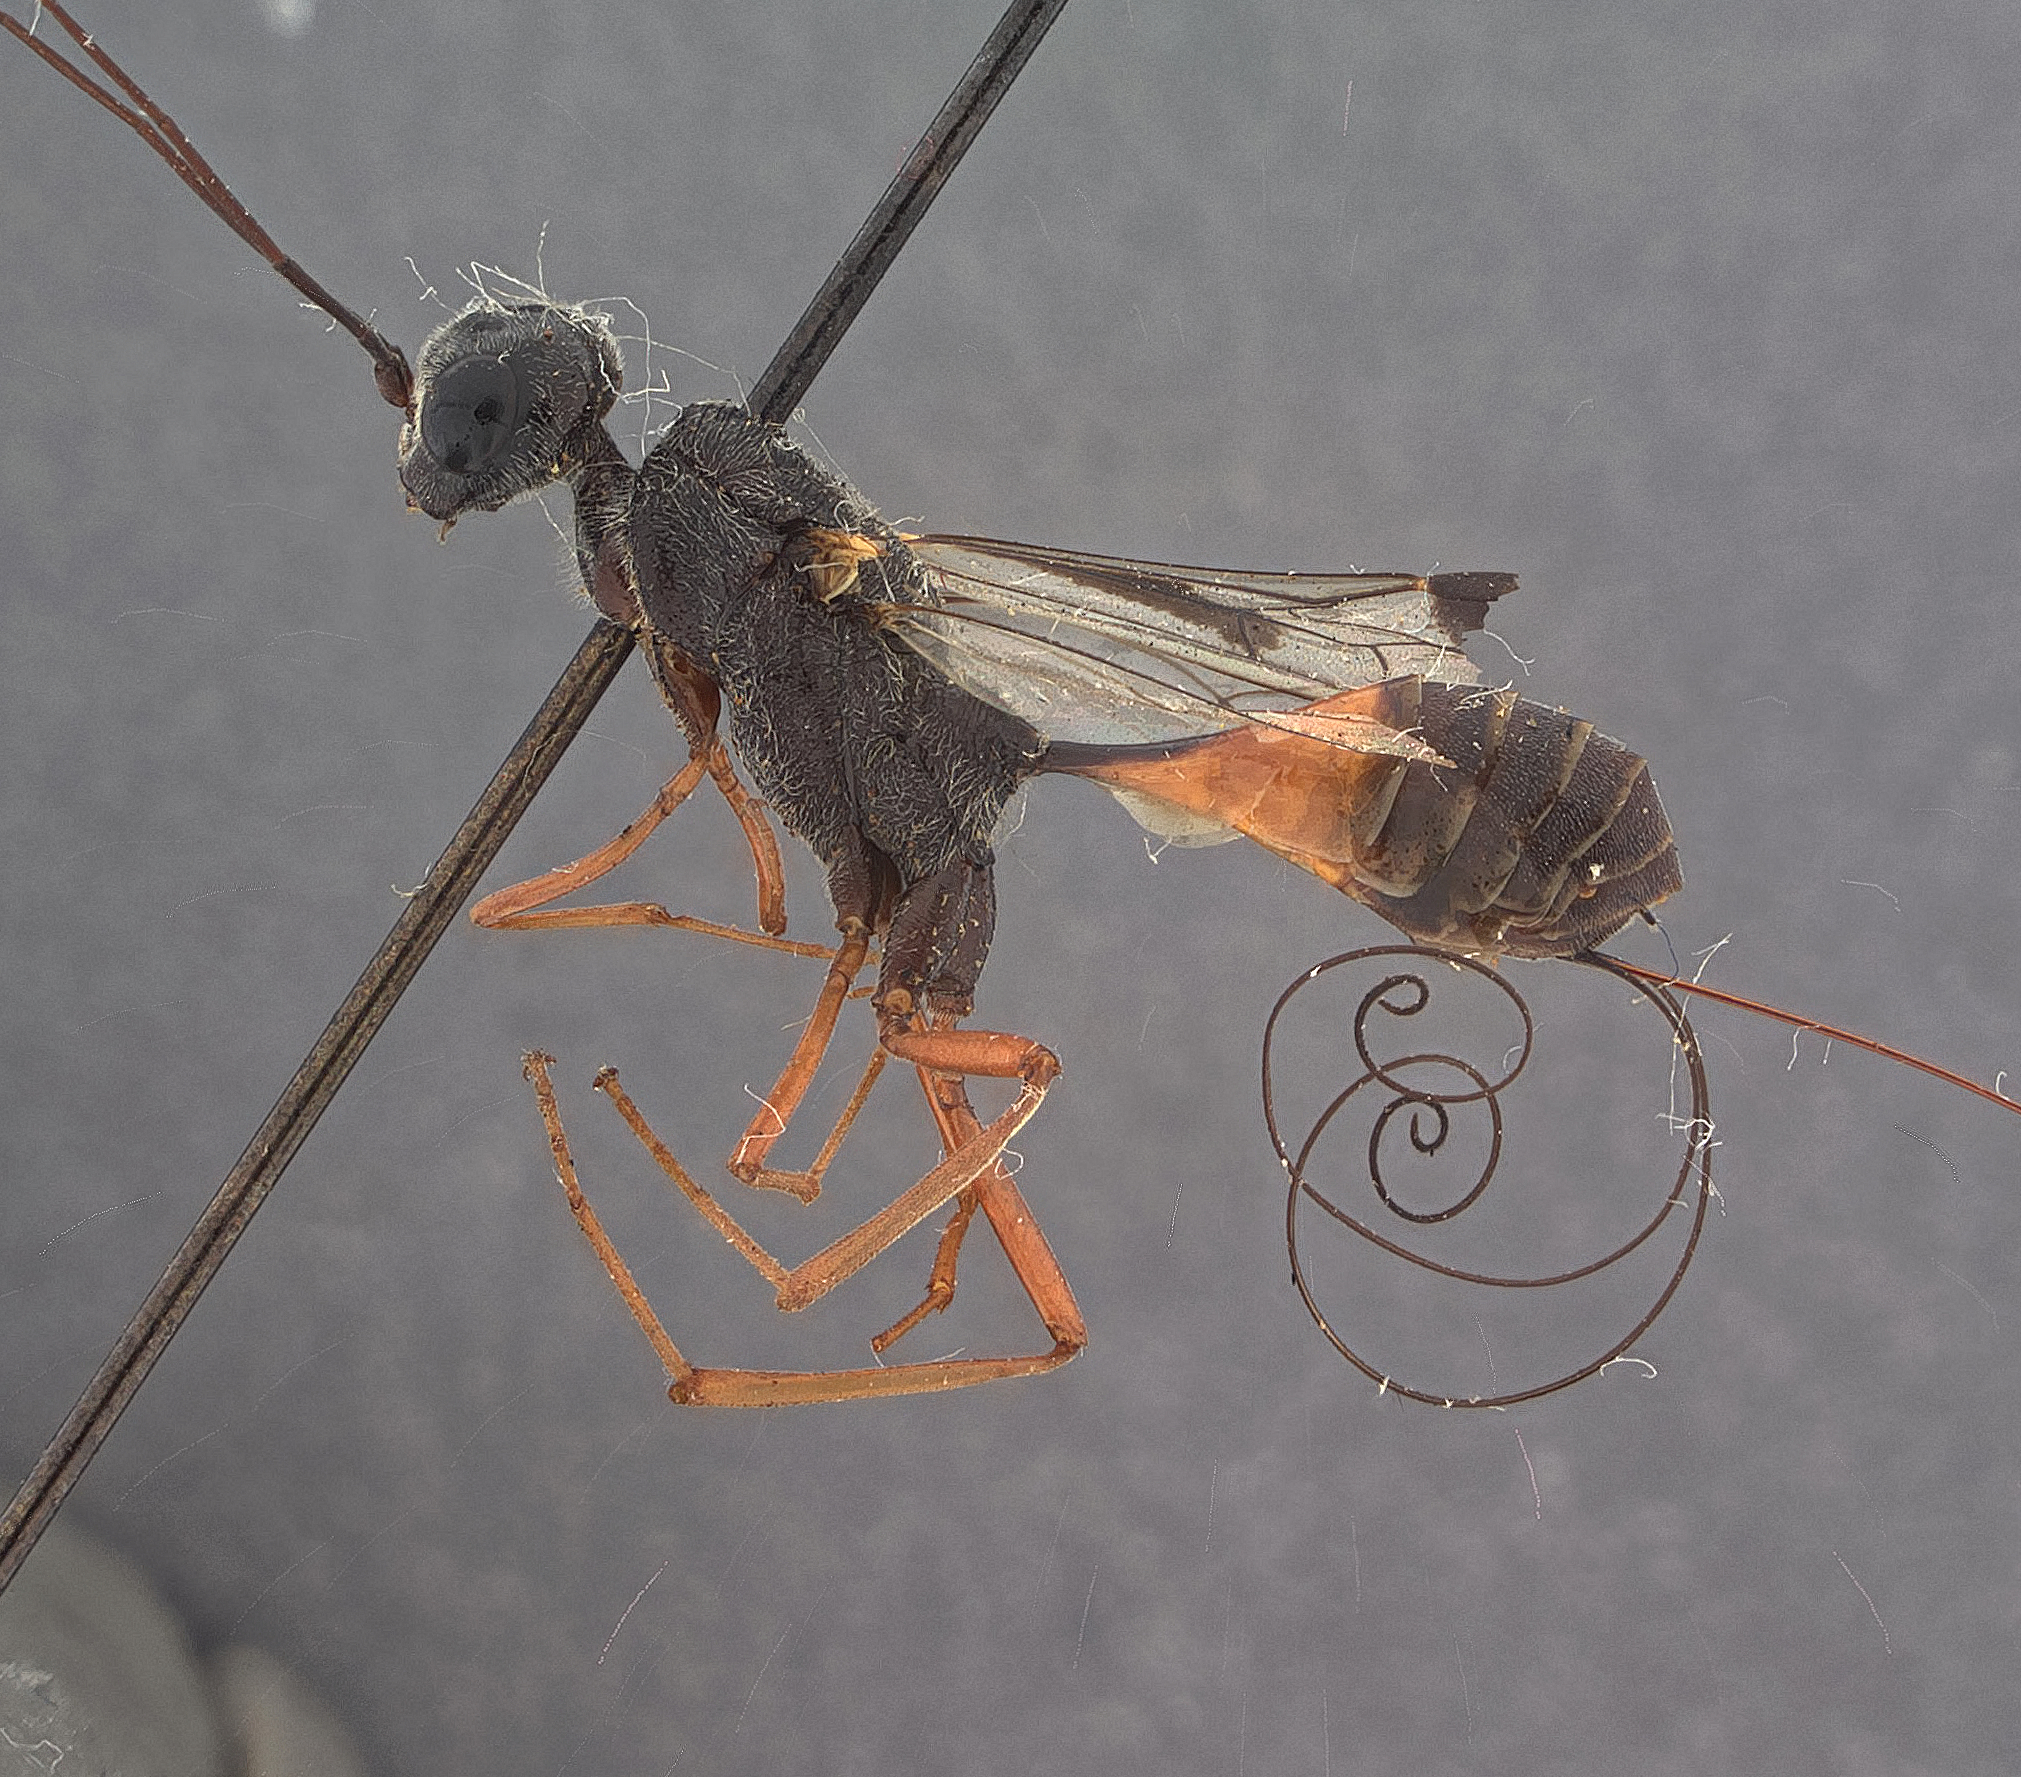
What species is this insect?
Pristaulacus floridana
